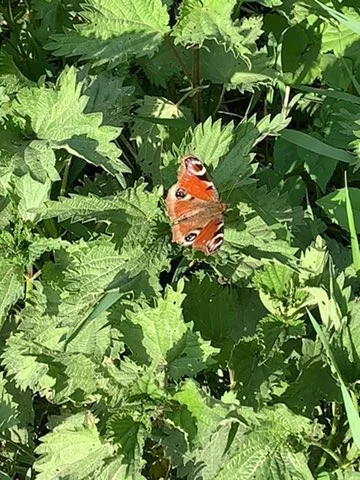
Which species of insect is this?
Aglais io
